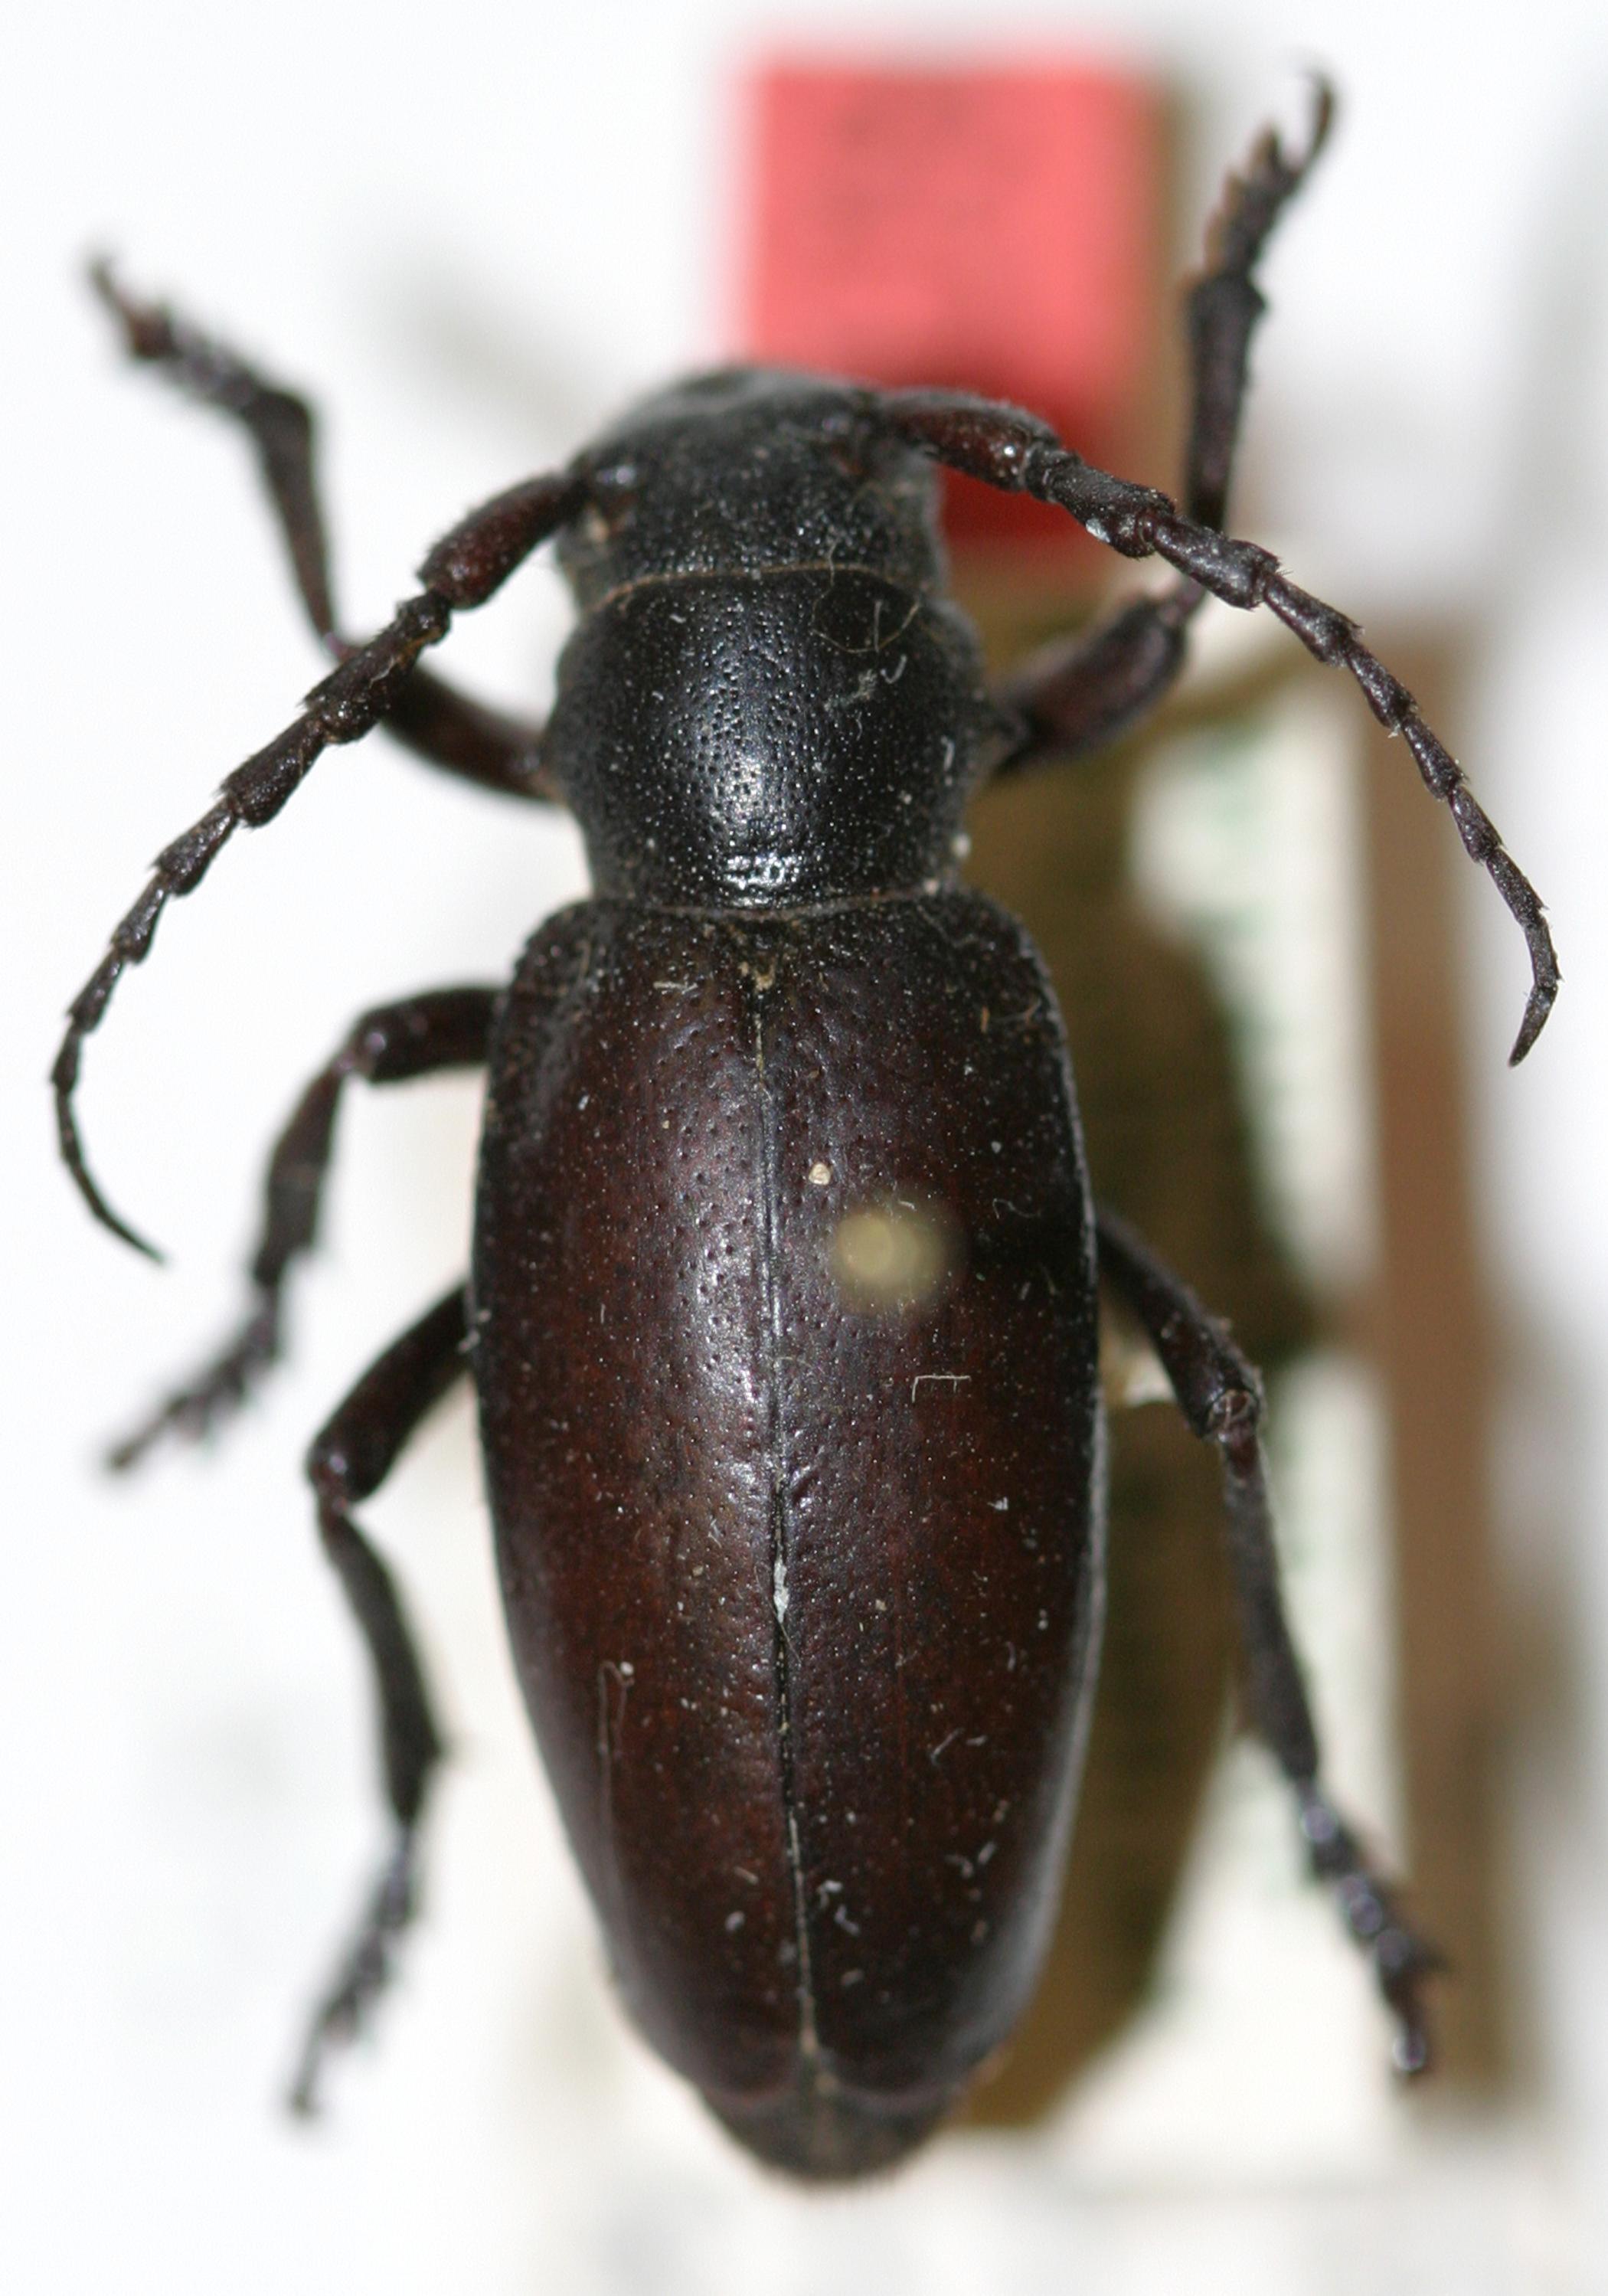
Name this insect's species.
Dorcadion aethiops
